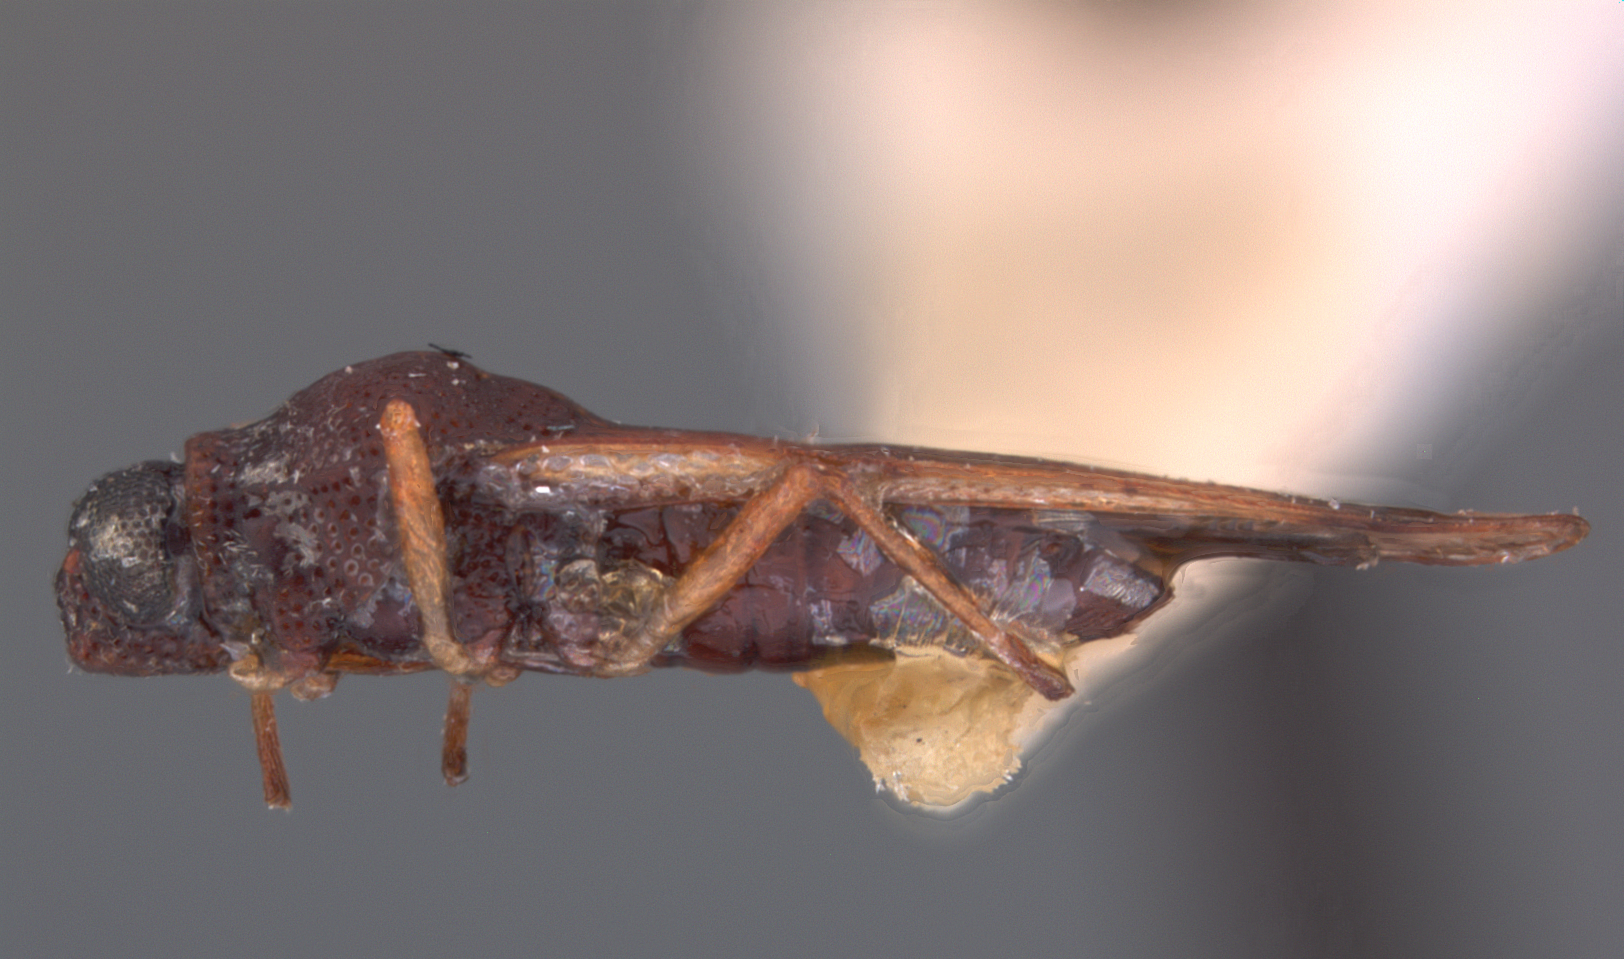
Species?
Eteoneus confectus
